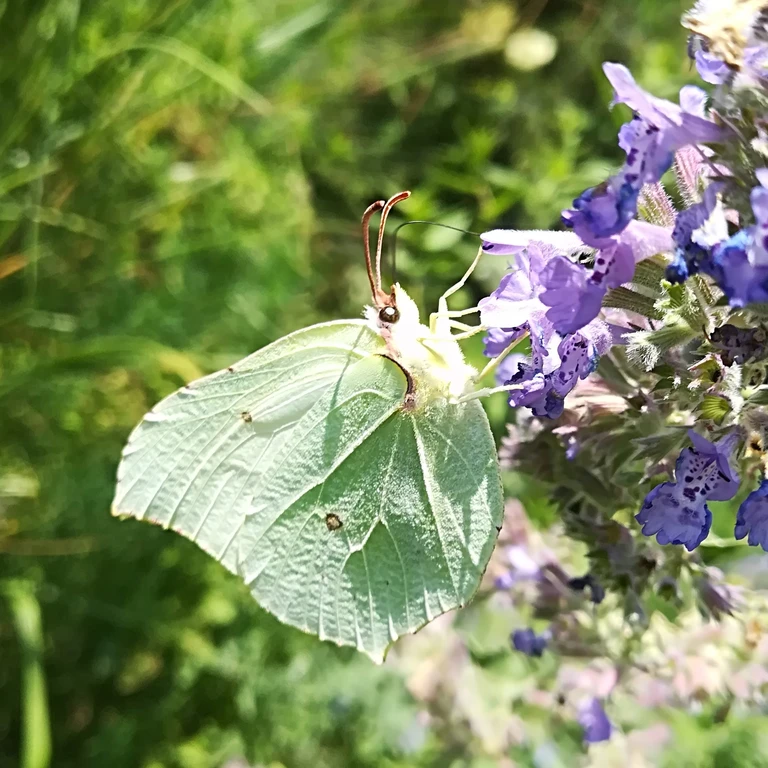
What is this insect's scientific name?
Gonepteryx rhamni
